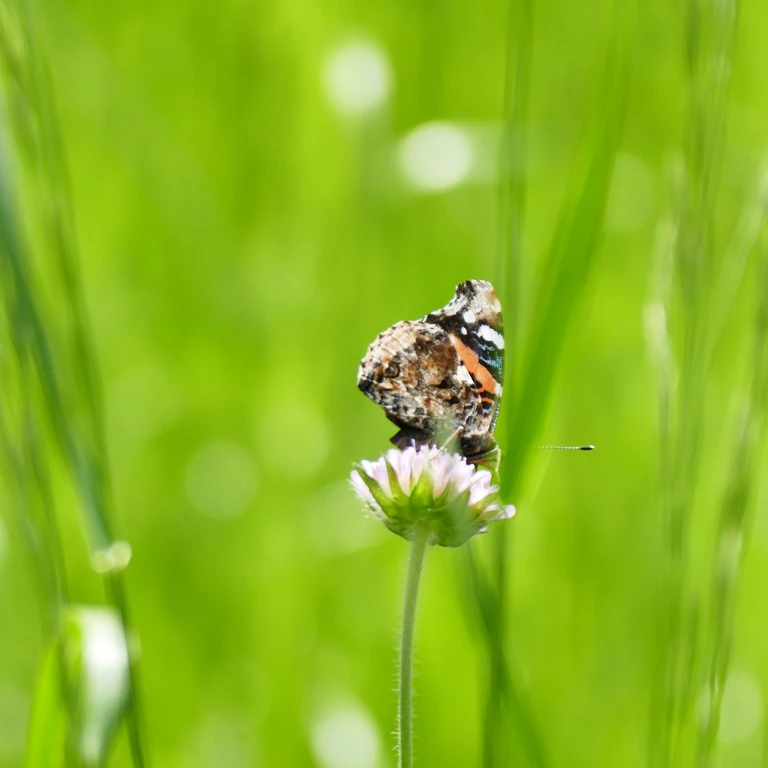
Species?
Vanessa atalanta
